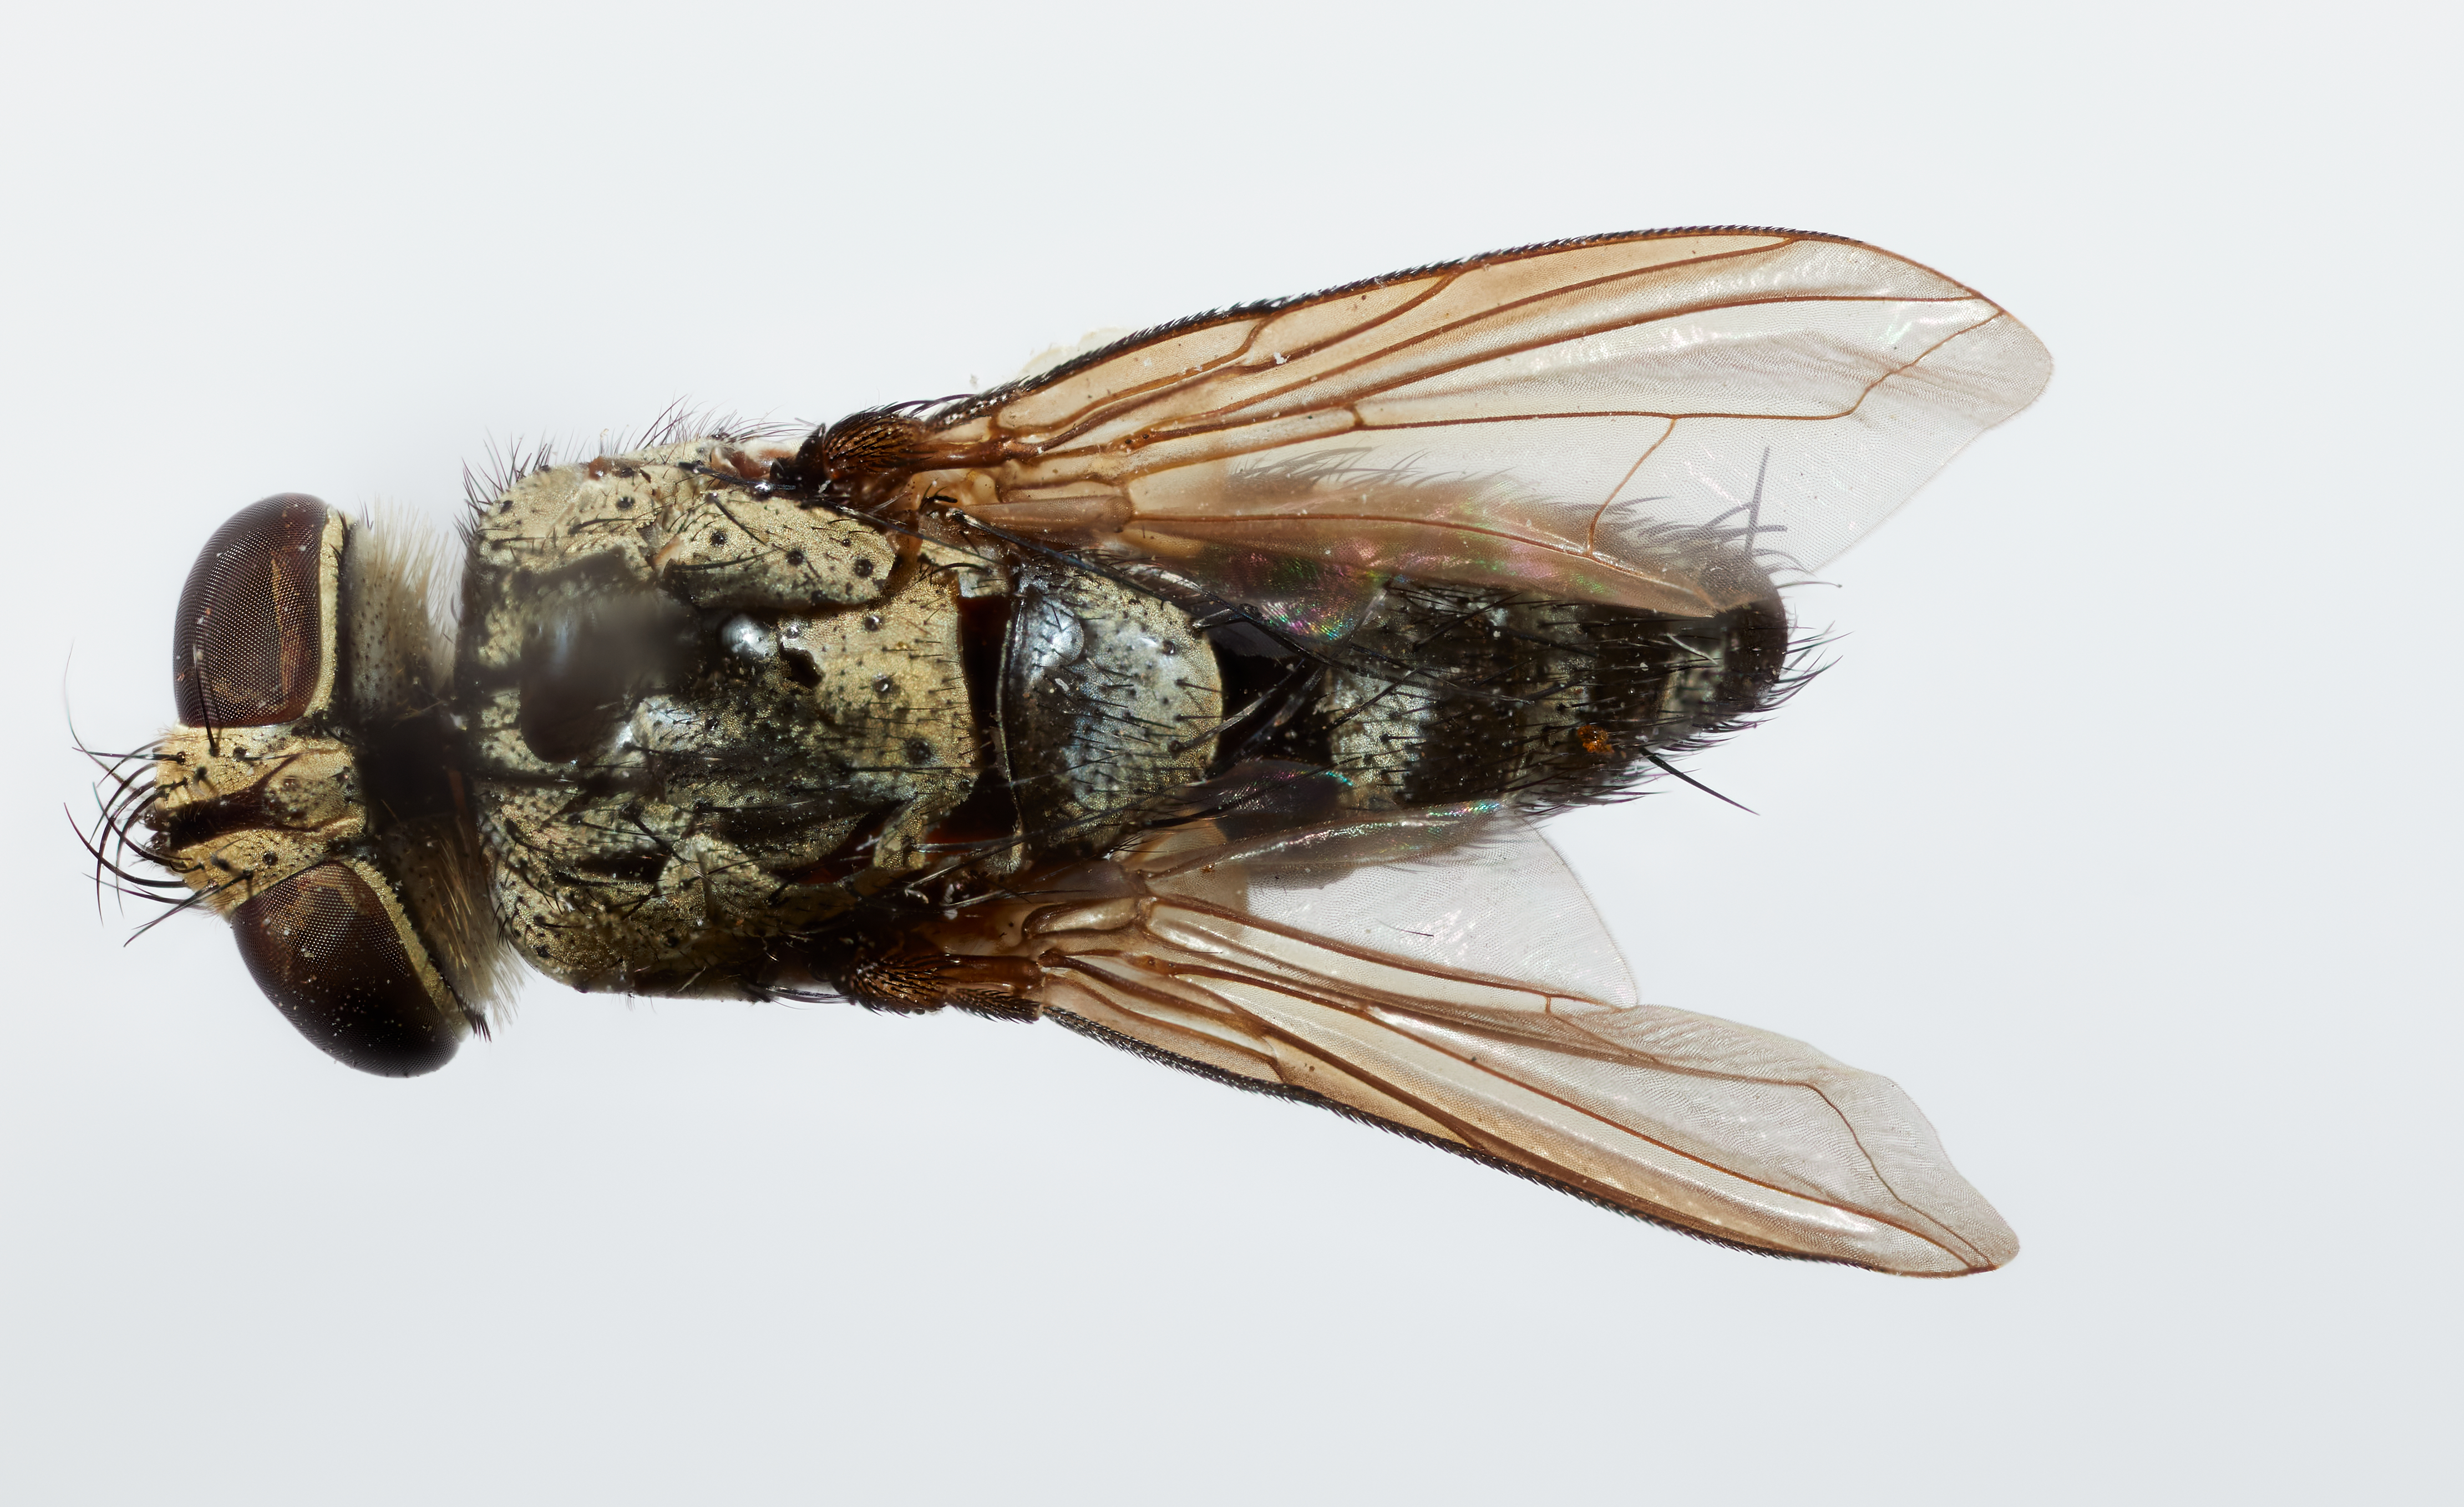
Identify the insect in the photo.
Xiphomyia gladiatrix
